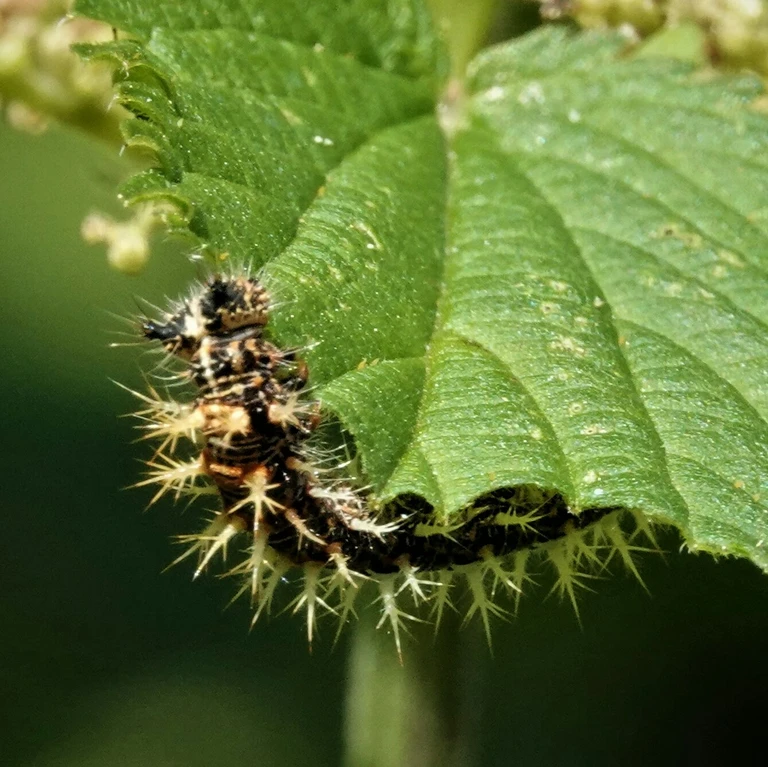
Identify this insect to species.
Araschnia levana
